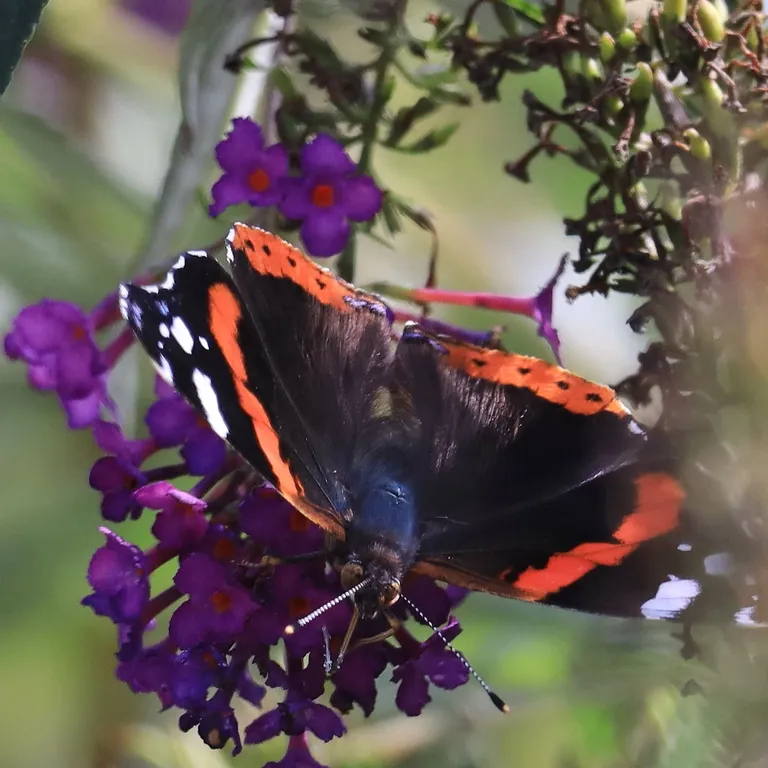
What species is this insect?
Vanessa atalanta
